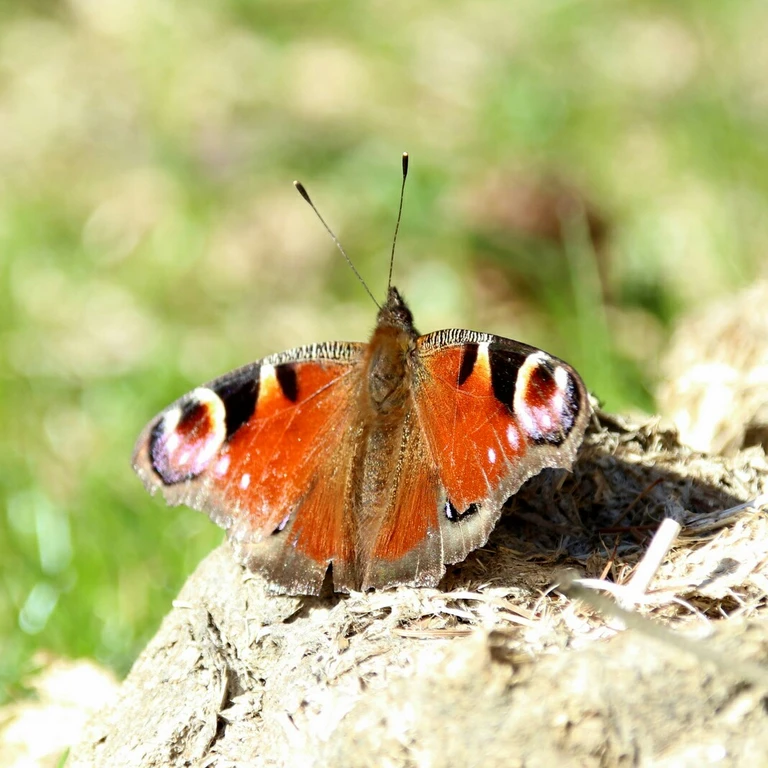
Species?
Aglais io
